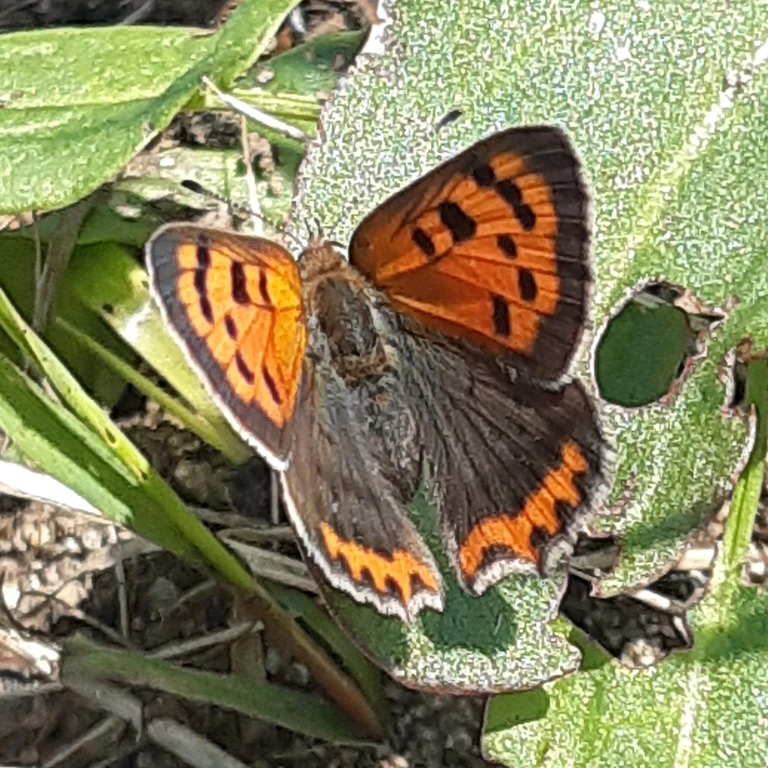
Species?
Lycaena phlaeas
